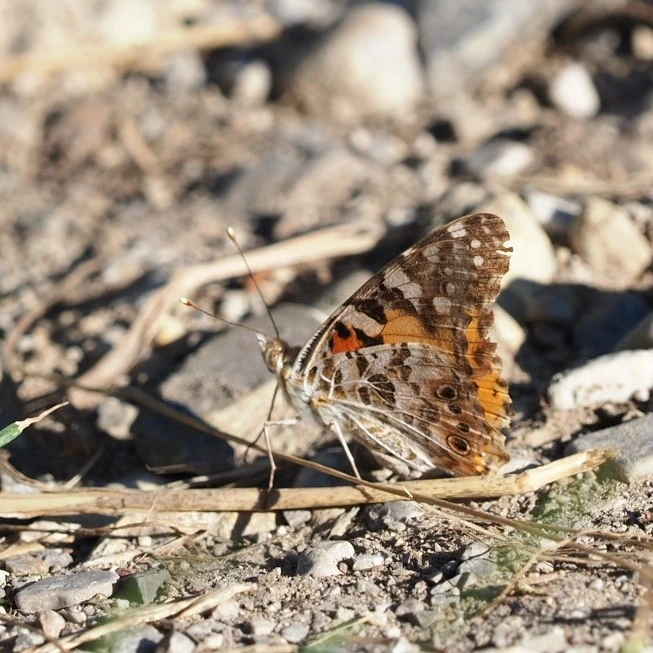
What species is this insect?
Vanessa cardui
